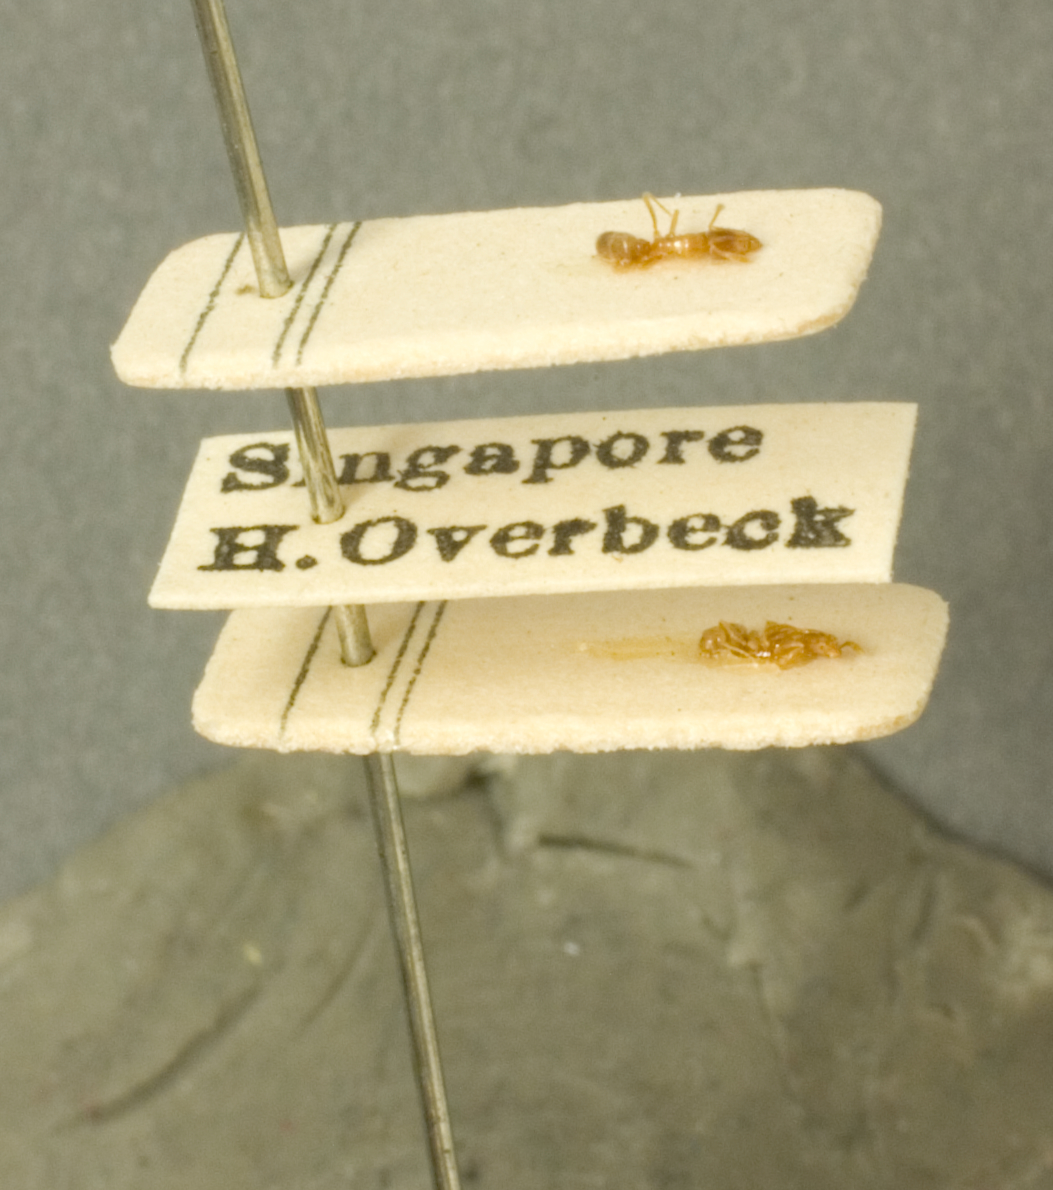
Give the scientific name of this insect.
Ponera confinis
